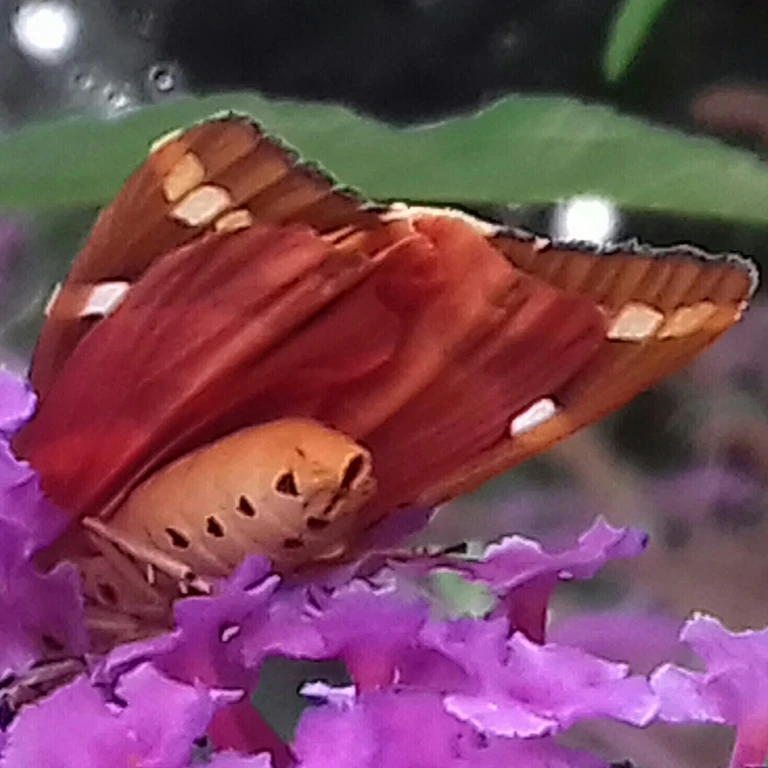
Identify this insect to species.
Euplagia quadripunctaria
